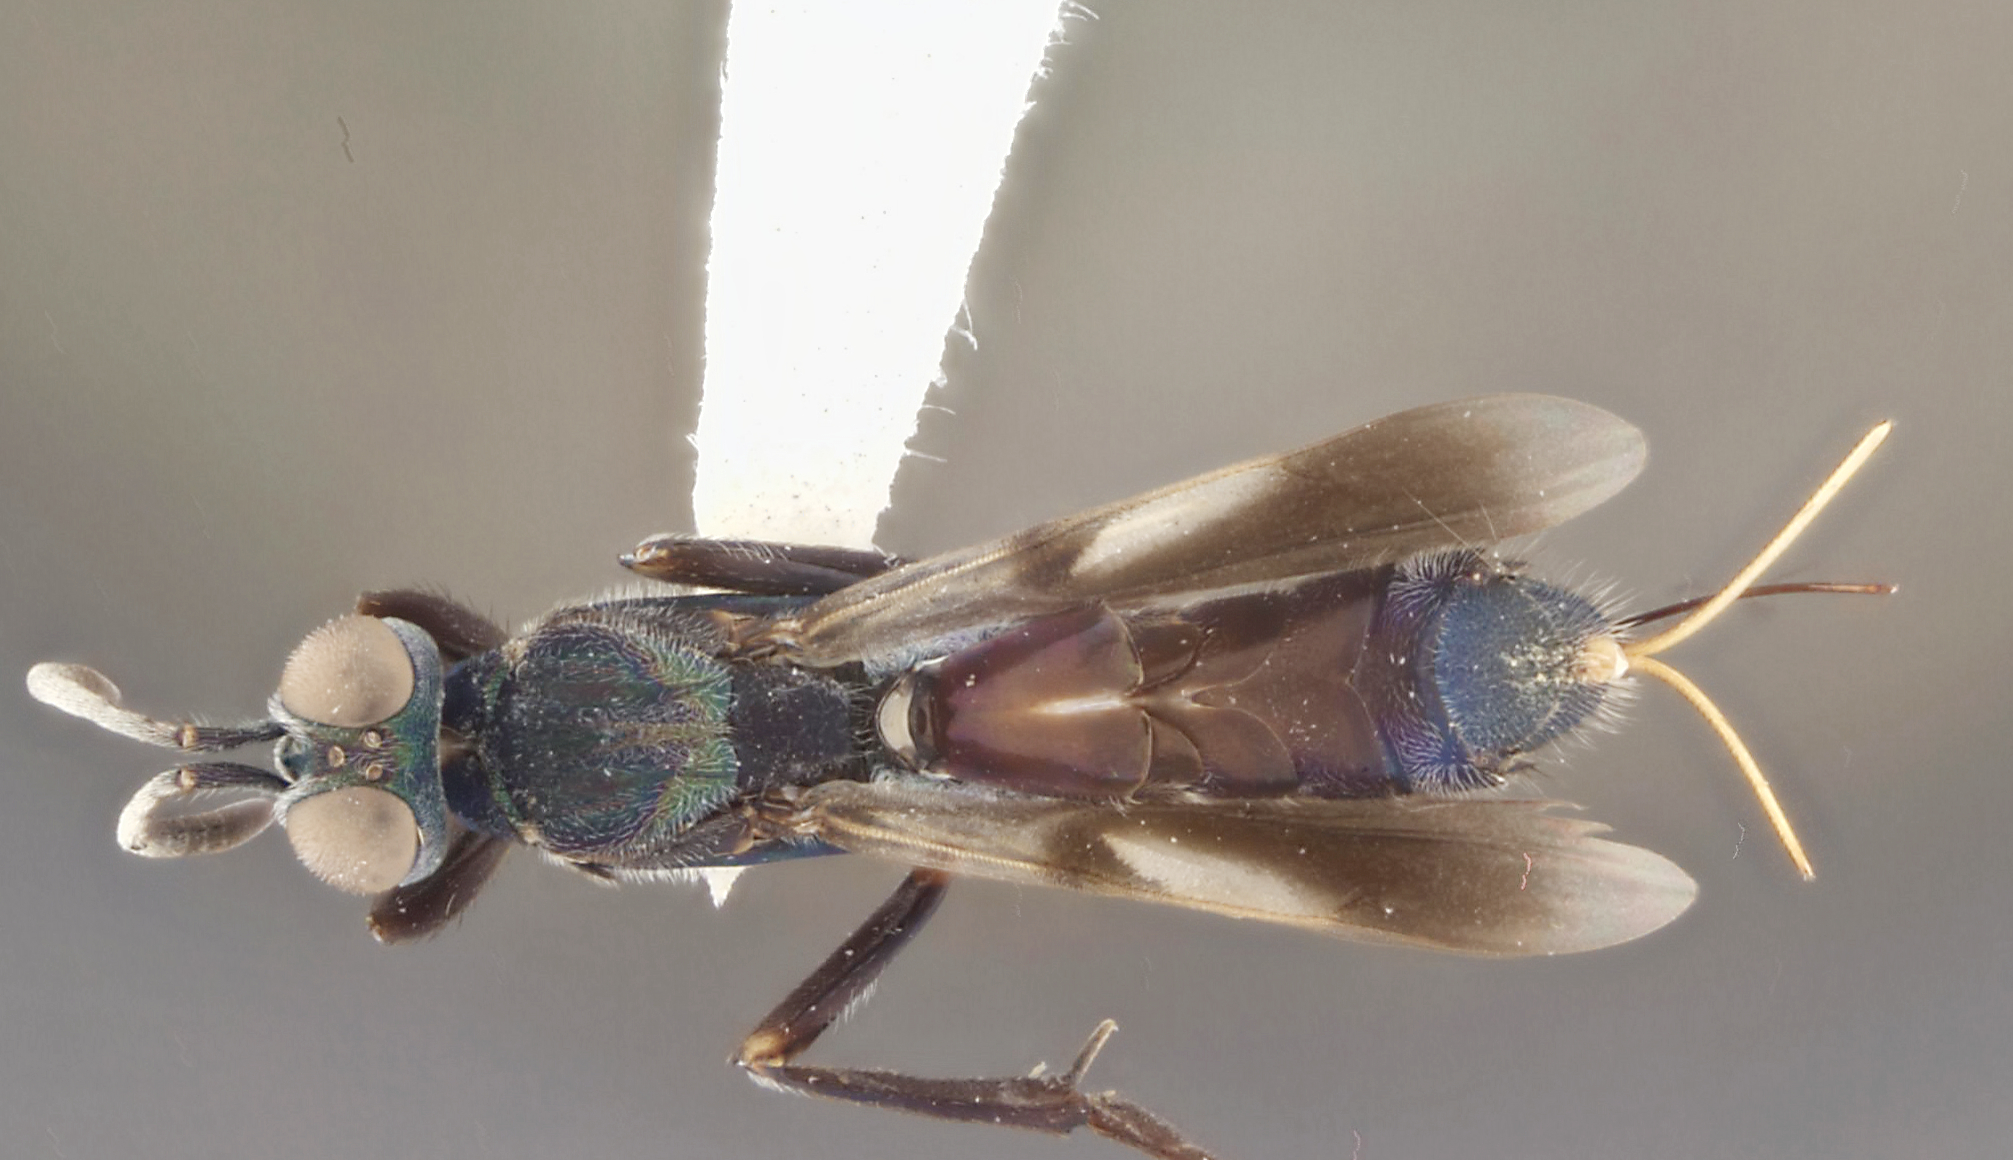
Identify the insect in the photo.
Macreupelmus nigrispina
